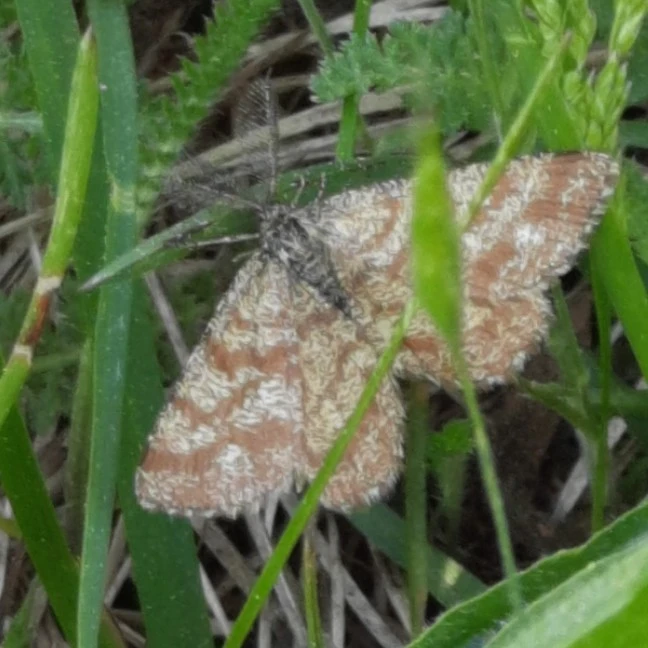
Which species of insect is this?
Ematurga atomaria
